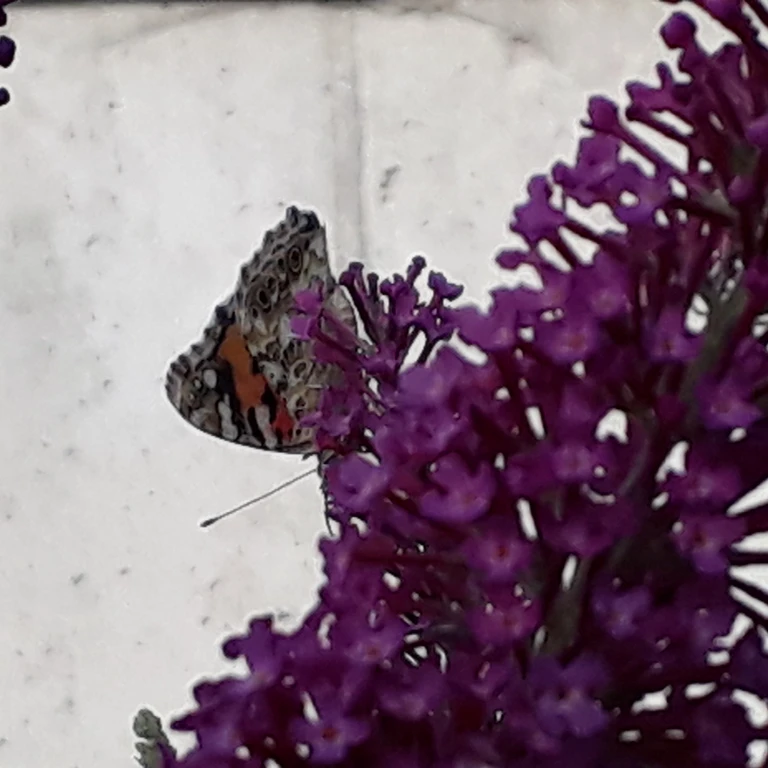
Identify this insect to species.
Vanessa cardui
